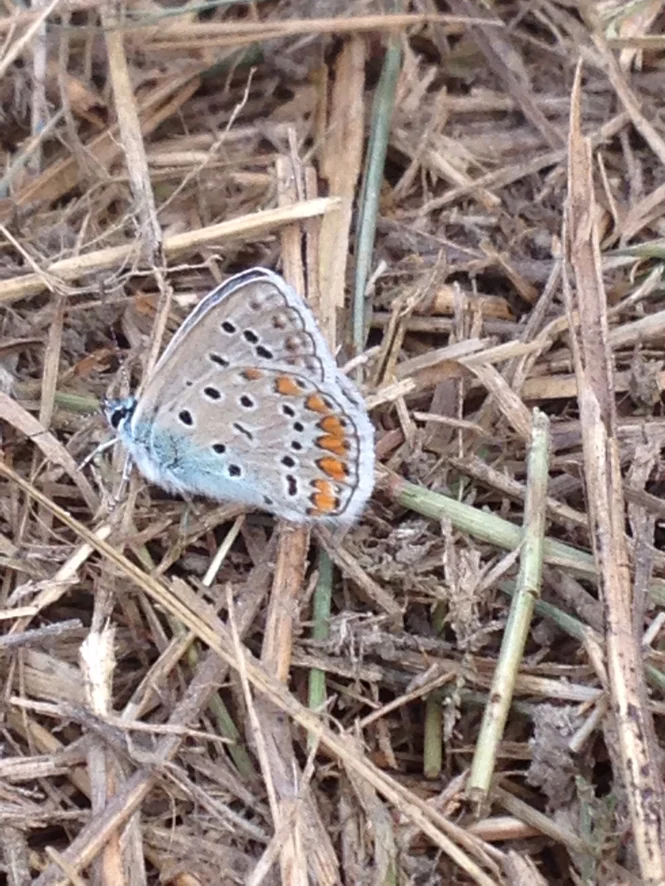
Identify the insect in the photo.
Polyommatus icarus
